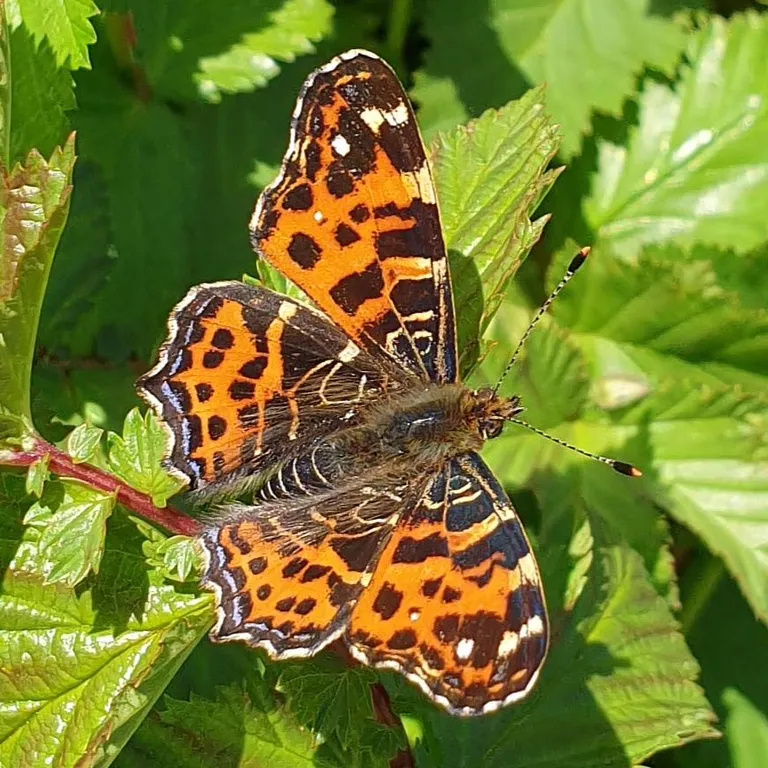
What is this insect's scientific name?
Araschnia levana
